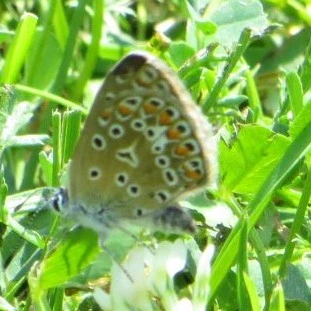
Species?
Polyommatus icarus
